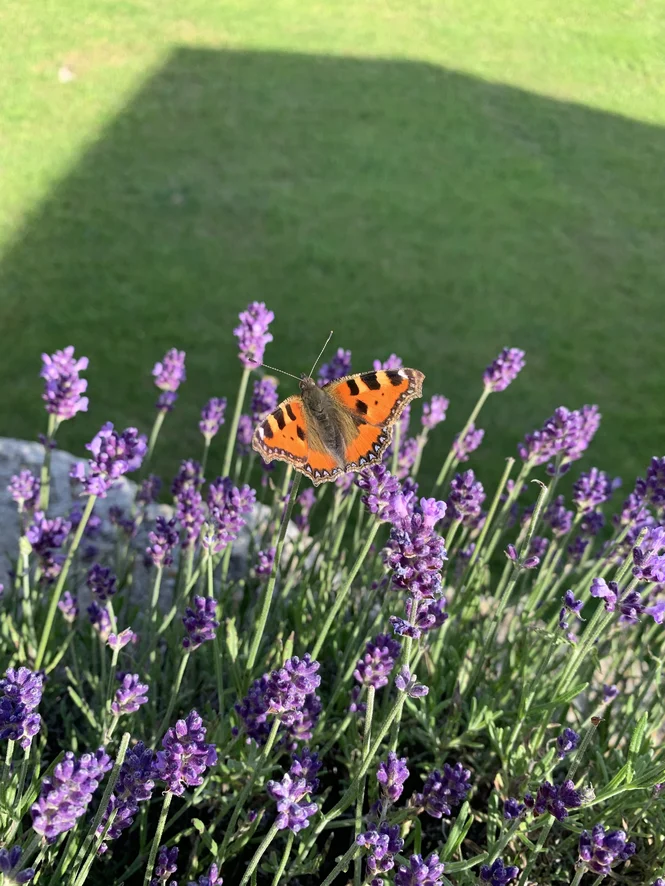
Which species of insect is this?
Aglais urticae
